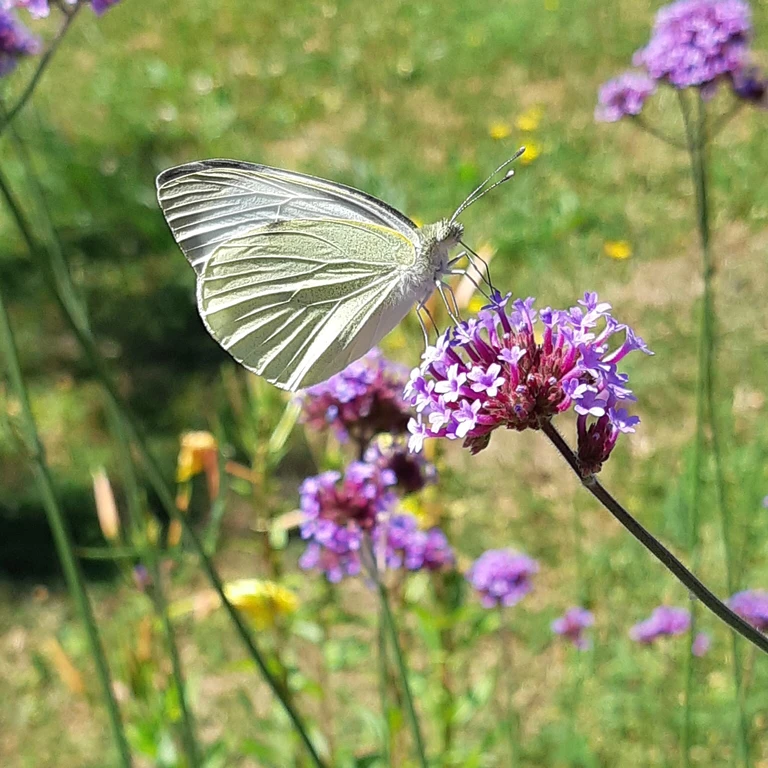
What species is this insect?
Pieris brassicae
